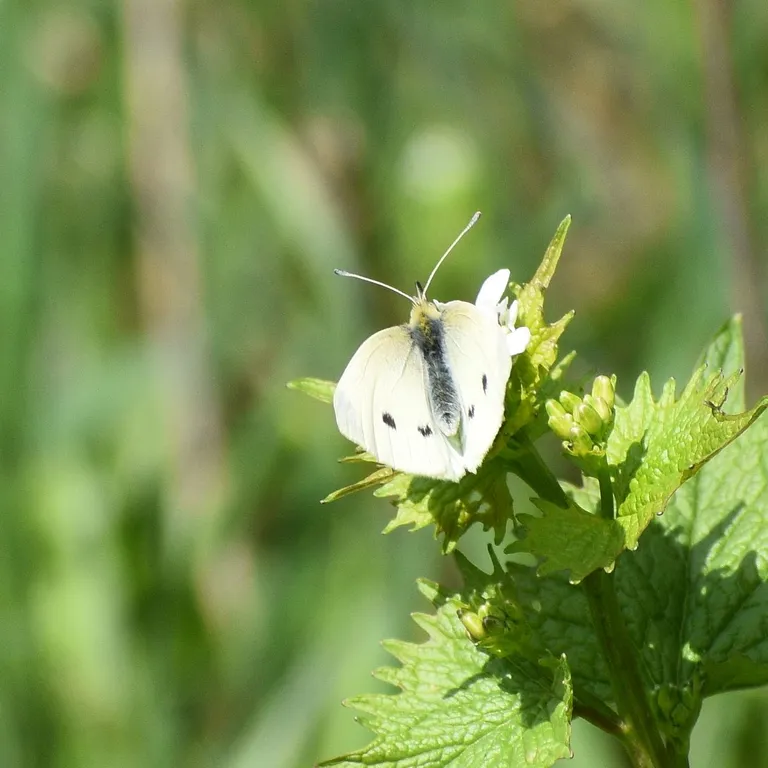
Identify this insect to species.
Pieris rapae
